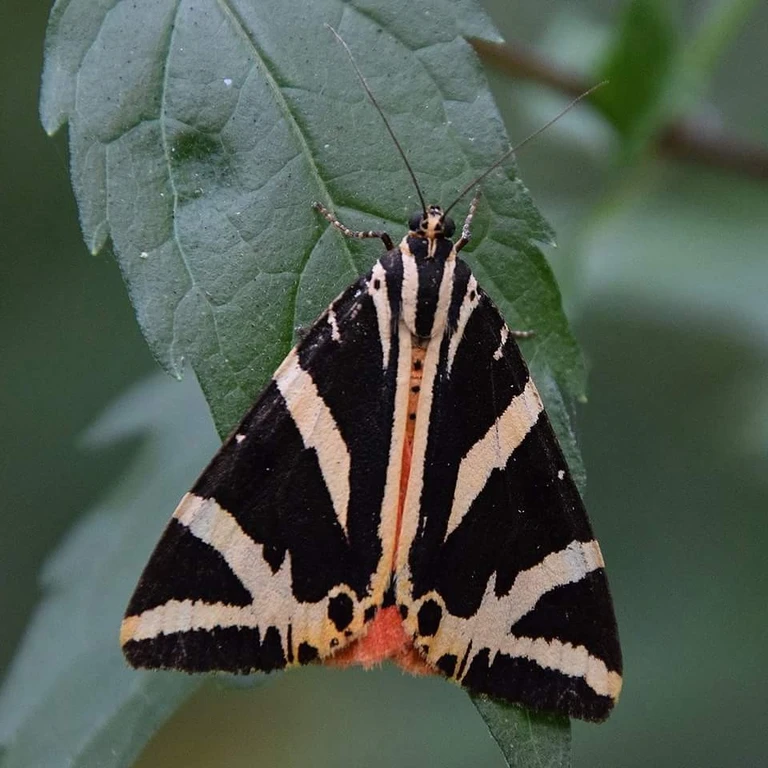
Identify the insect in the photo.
Euplagia quadripunctaria
